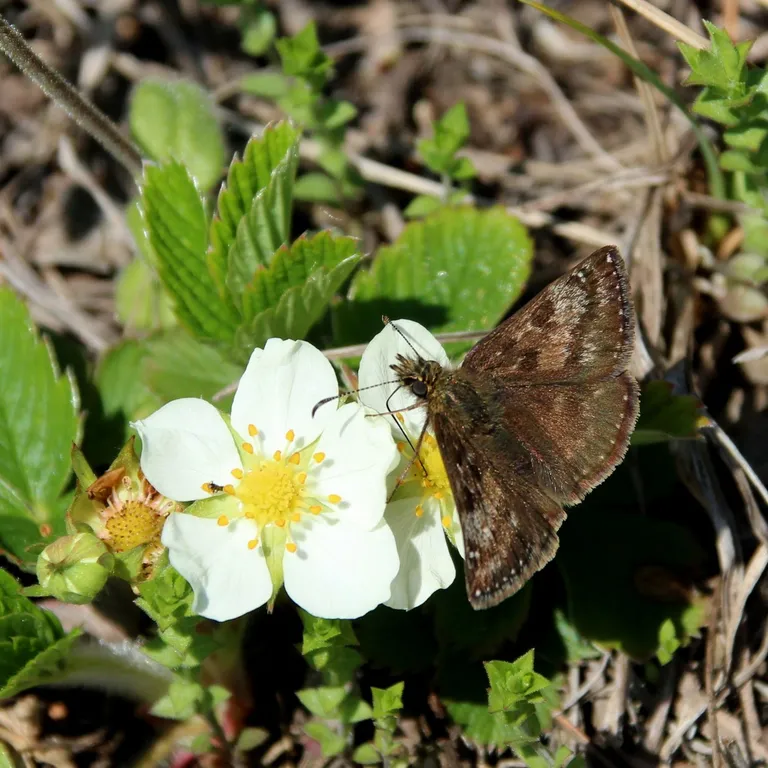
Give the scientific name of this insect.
Erynnis tages
